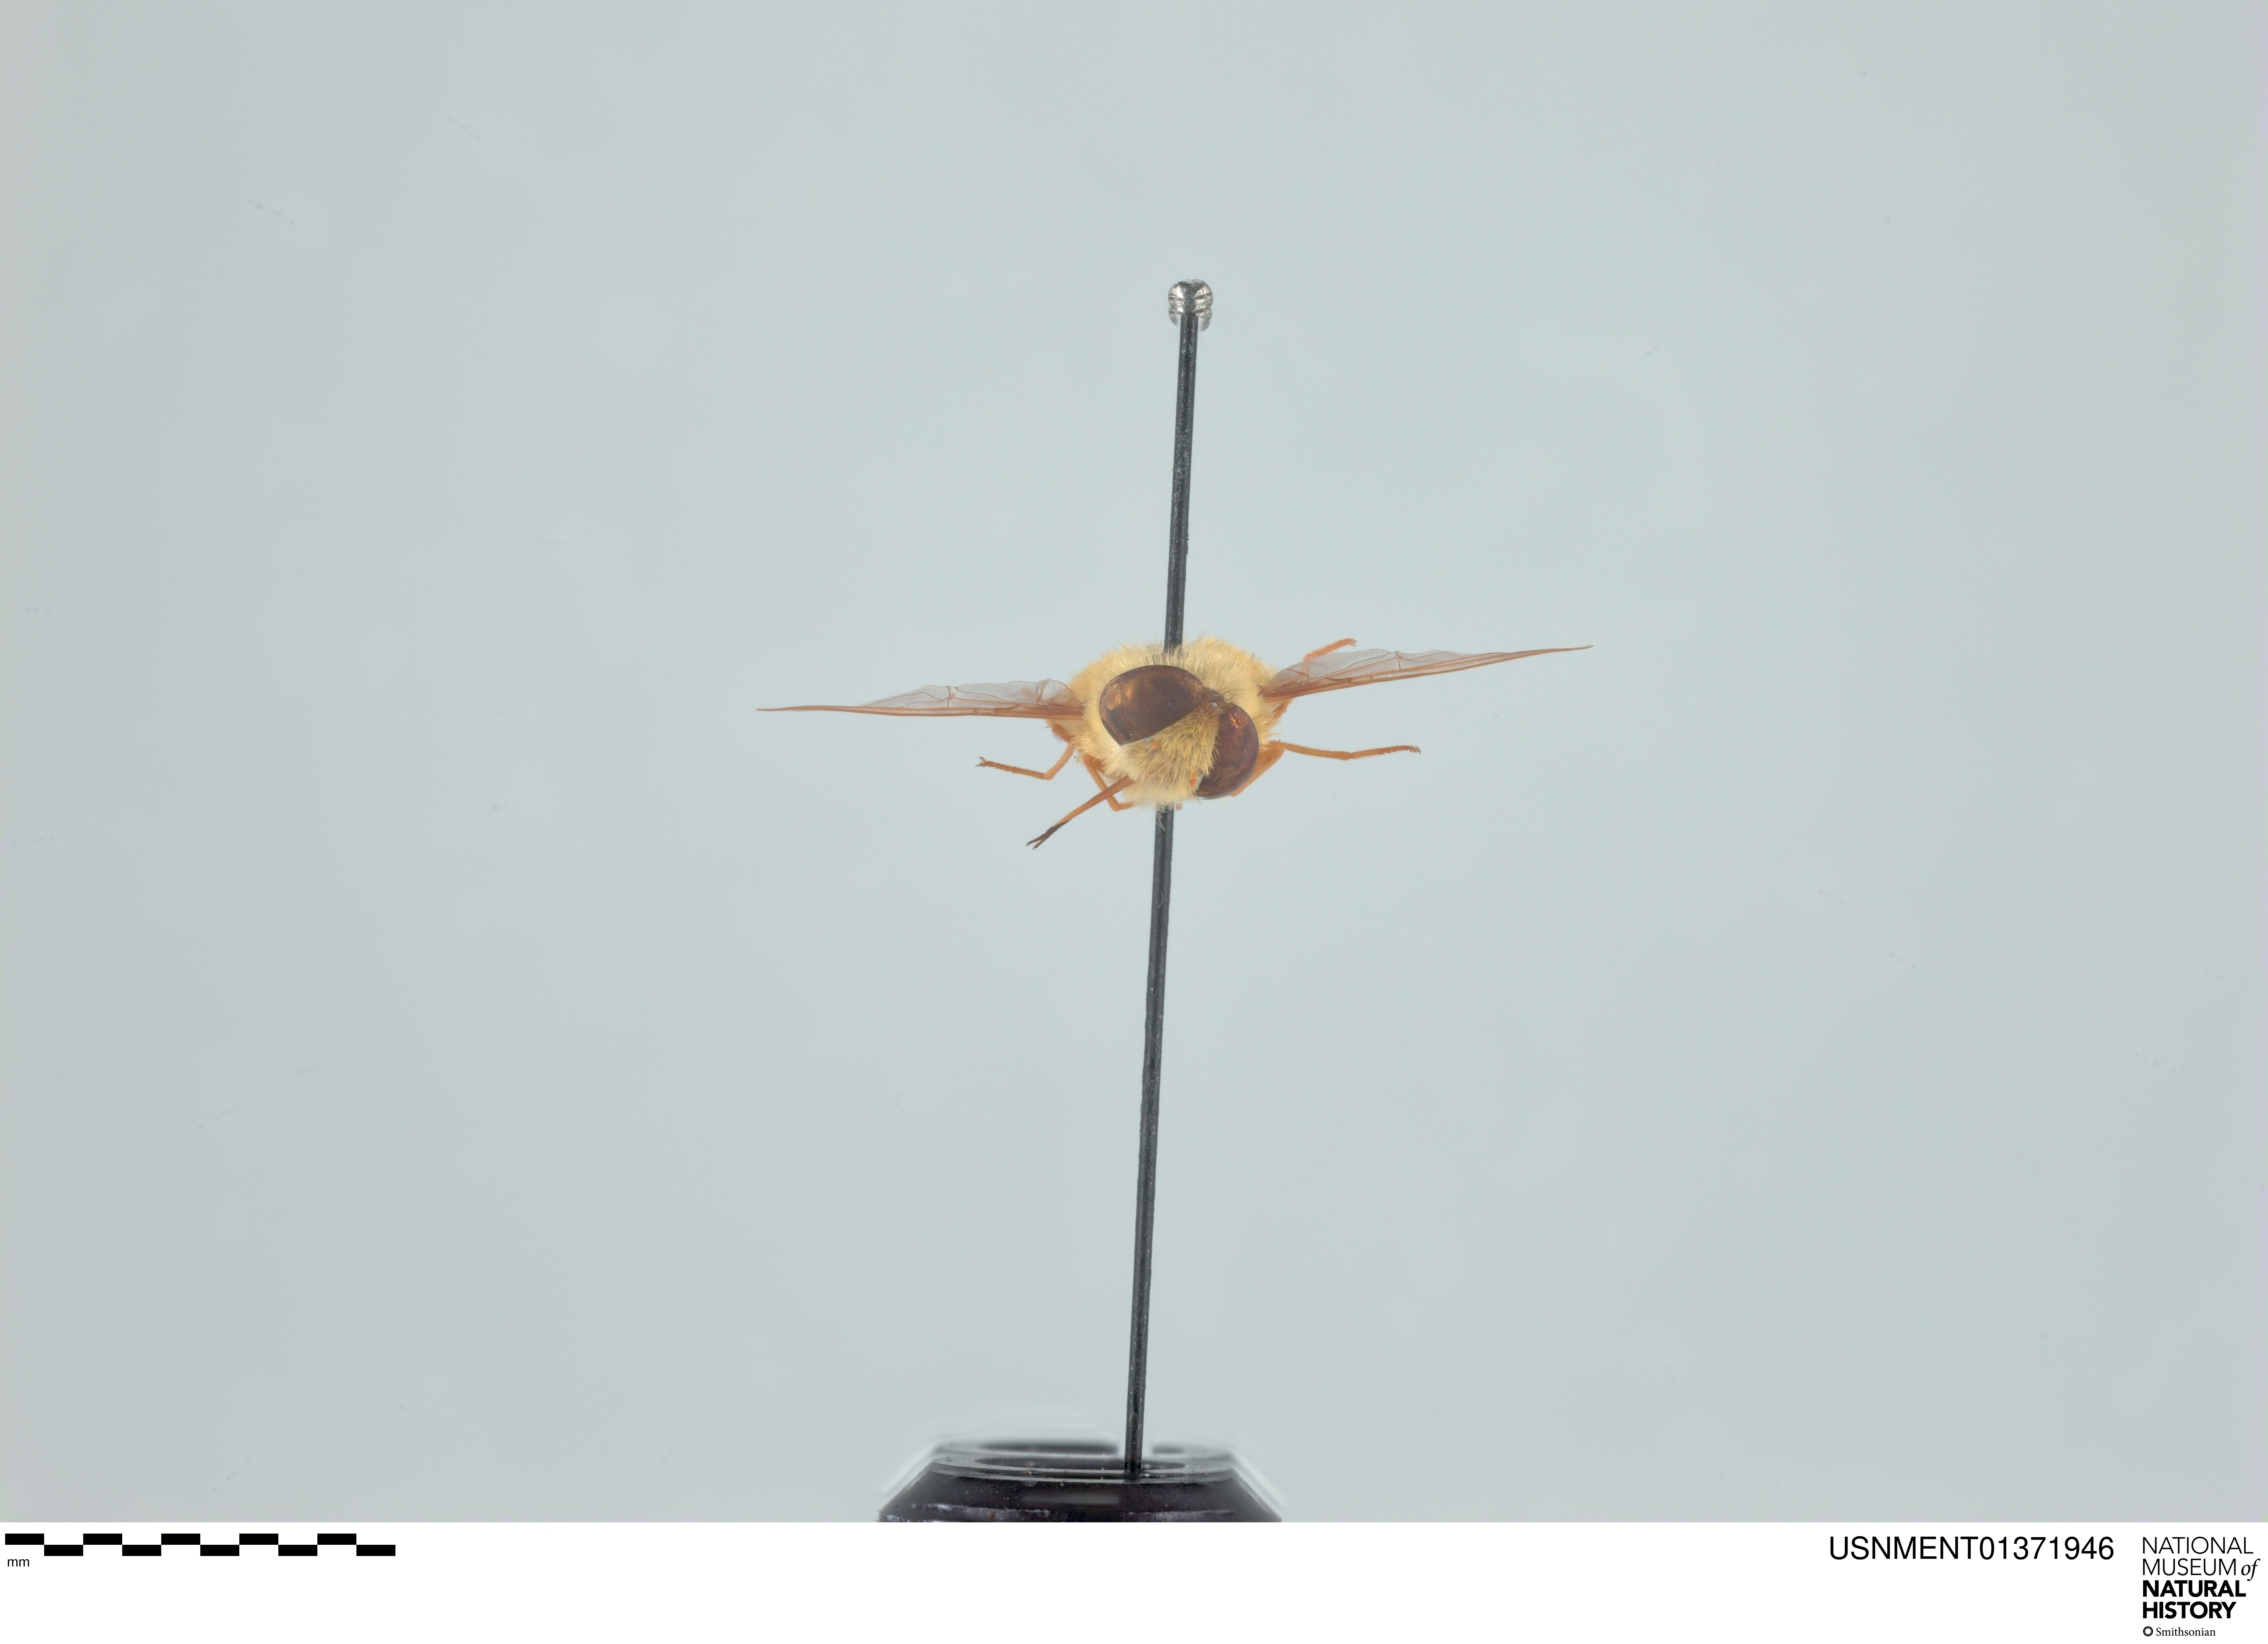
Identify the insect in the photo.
Neorhynchocephalus sulphureus
